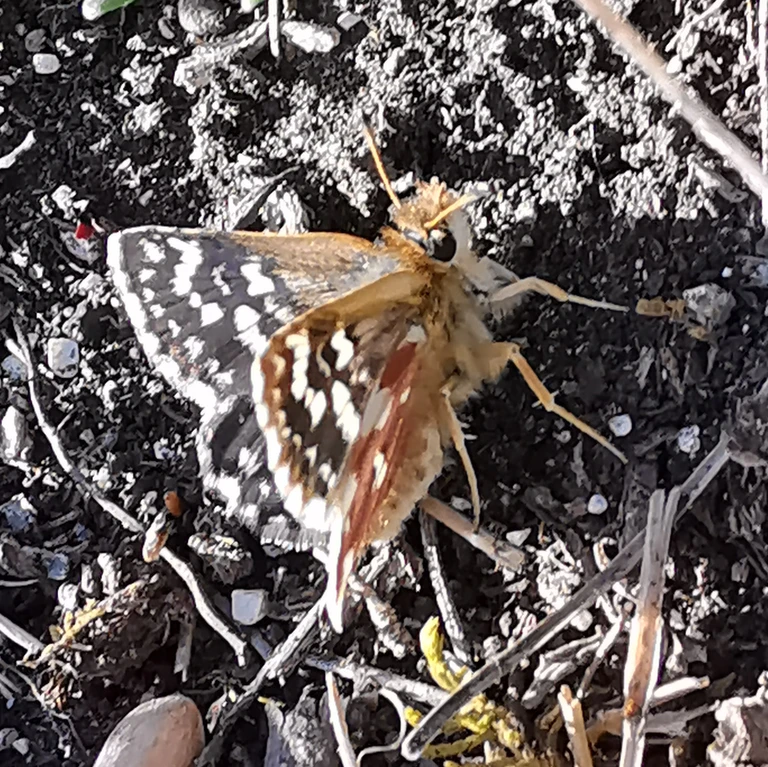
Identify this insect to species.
Spialia sertorius
